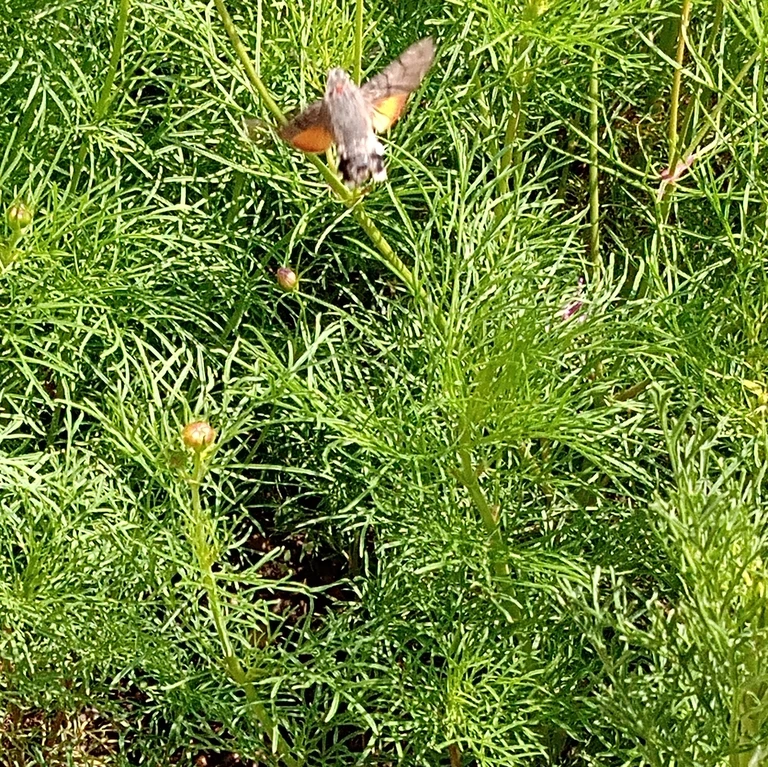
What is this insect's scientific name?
Macroglossum stellatarum
